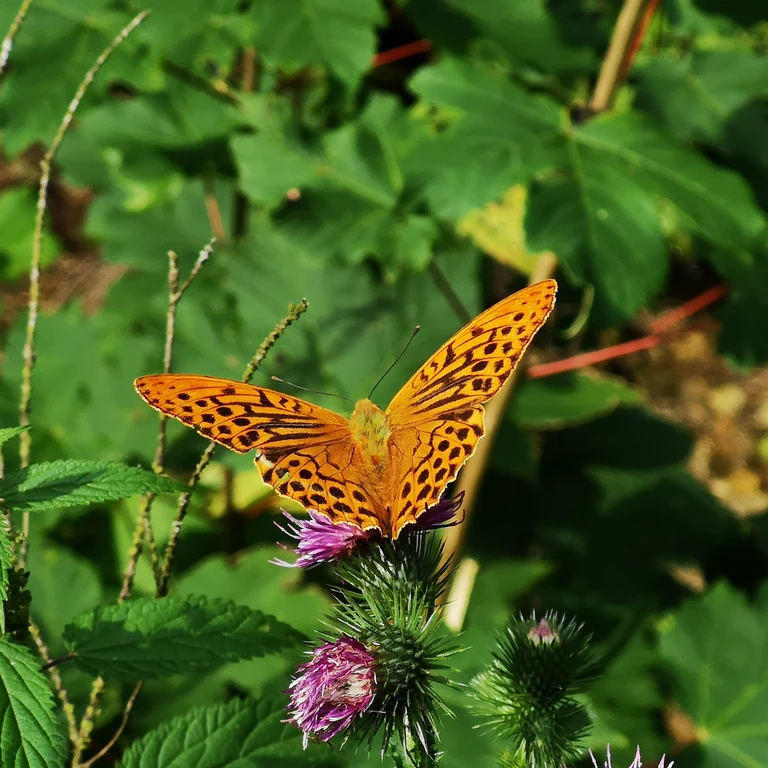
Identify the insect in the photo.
Argynnis paphia
